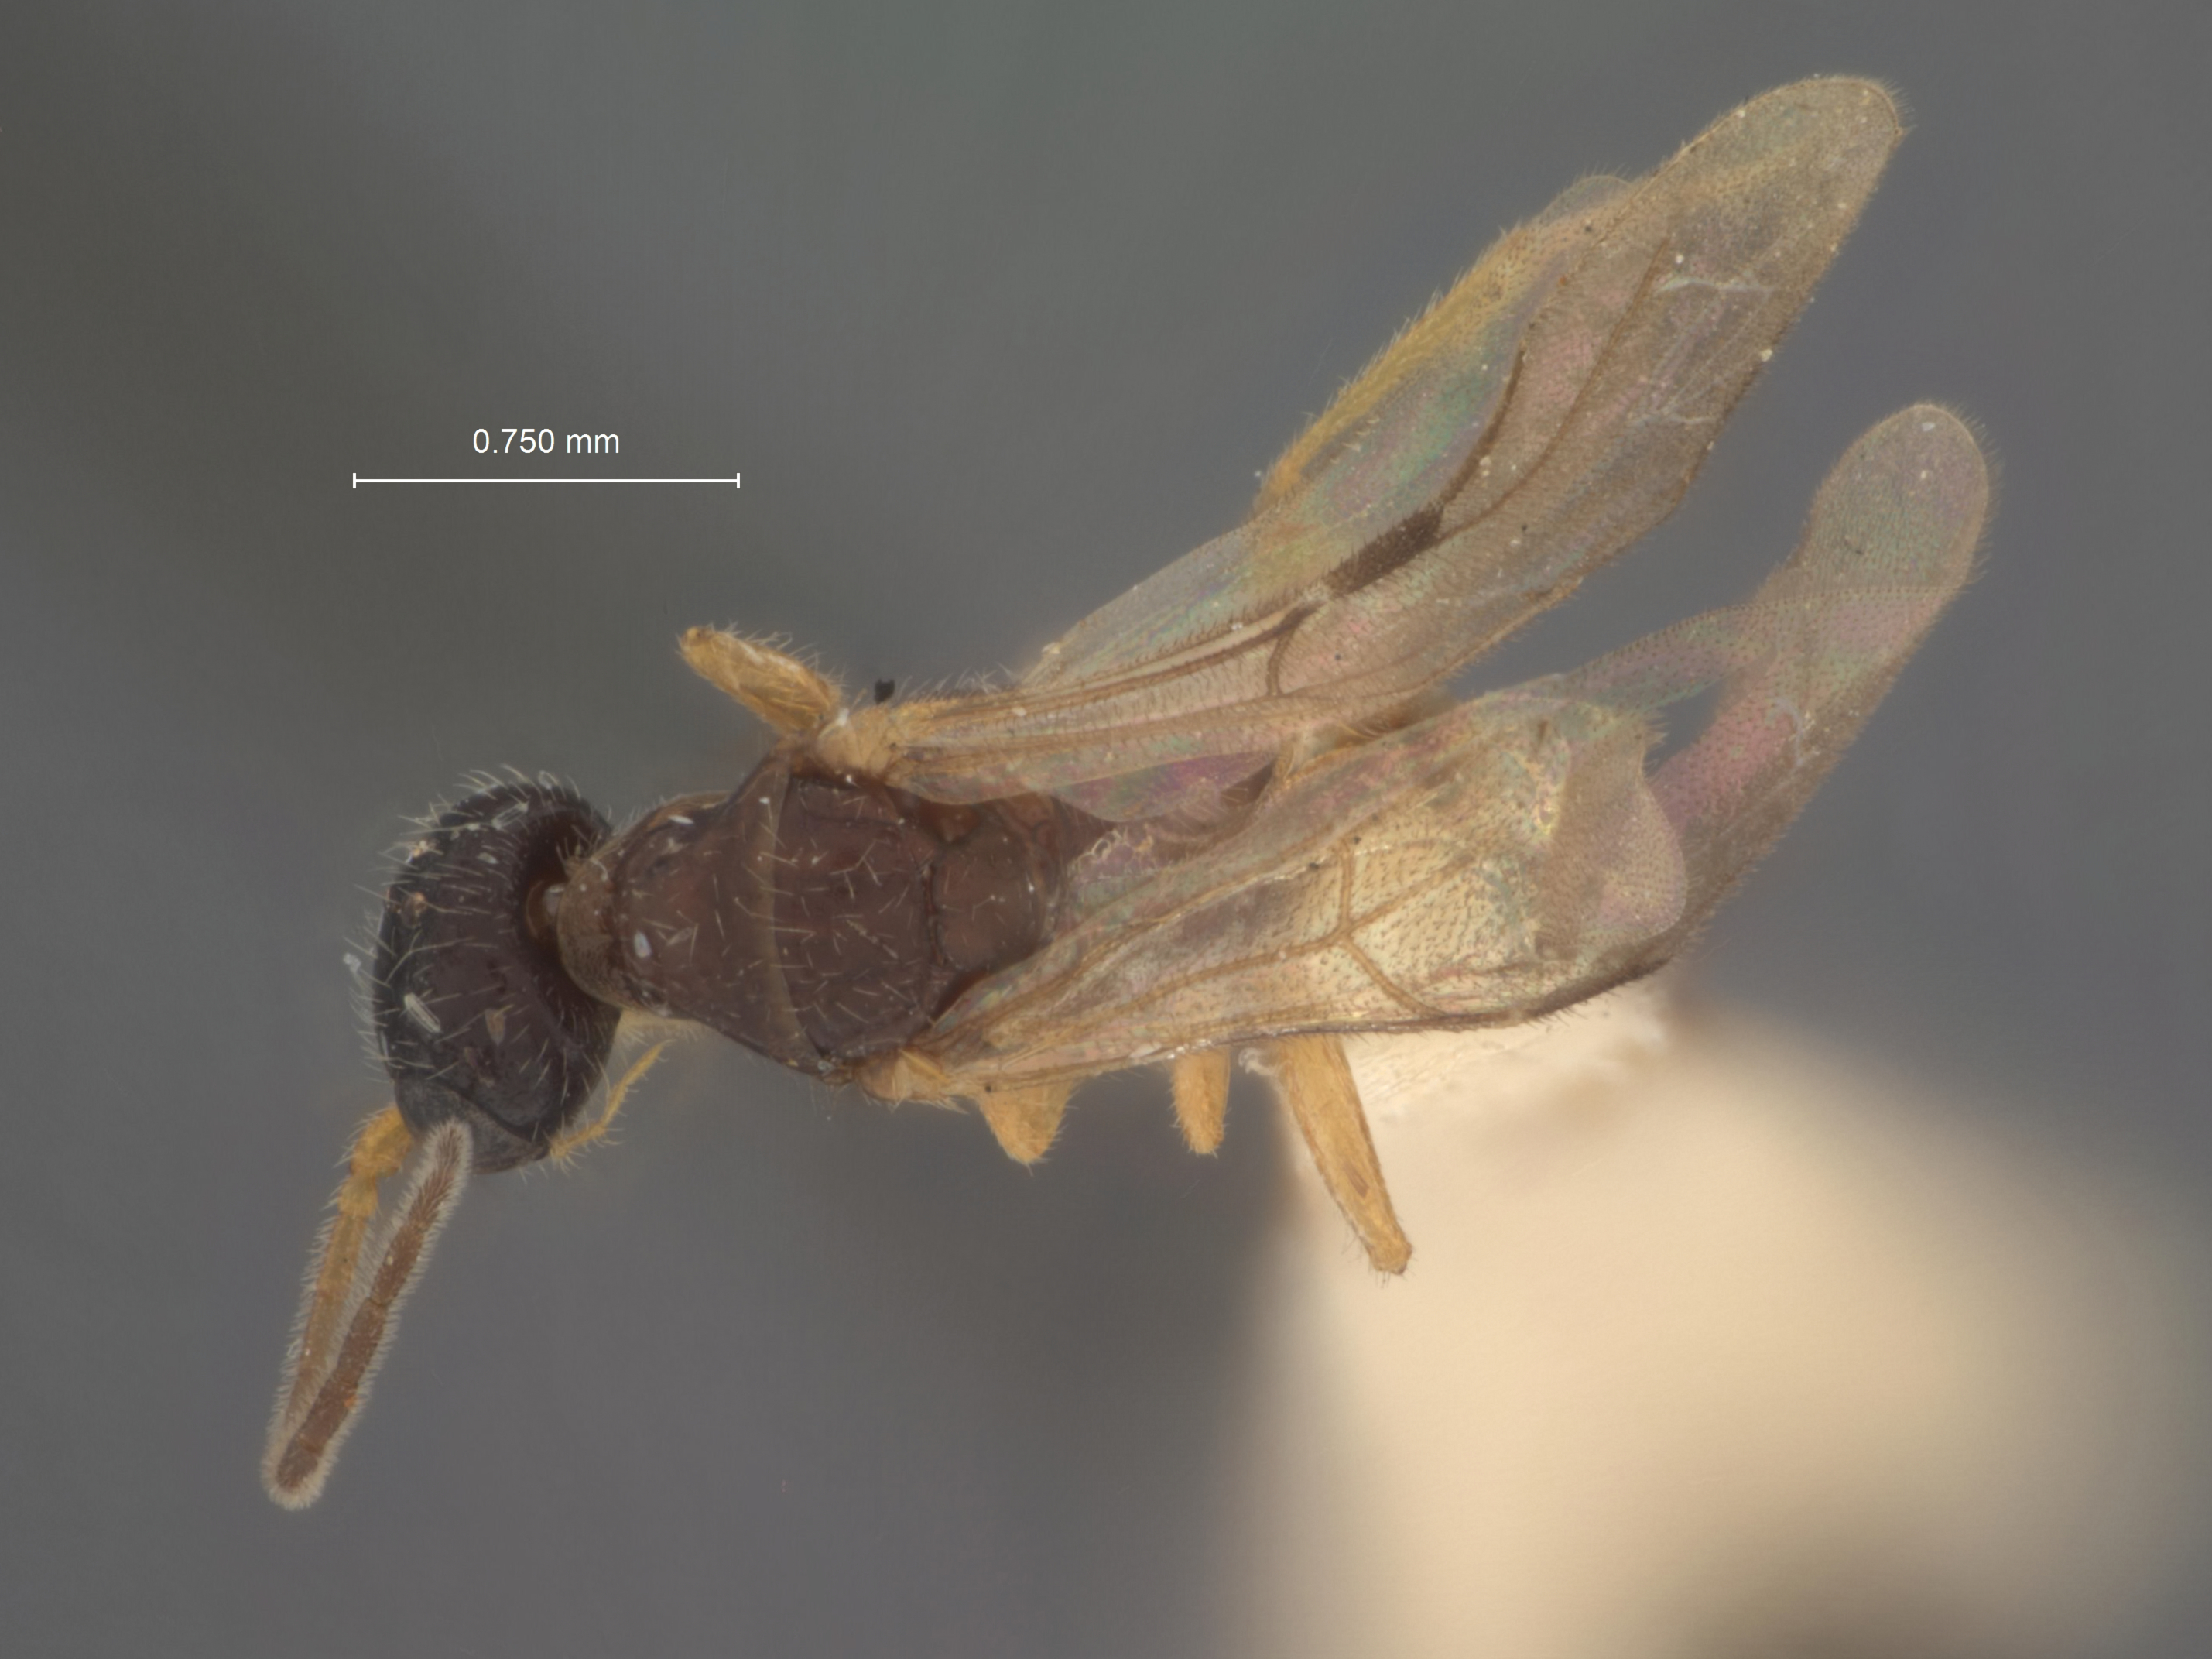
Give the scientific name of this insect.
Propristocera angustata
